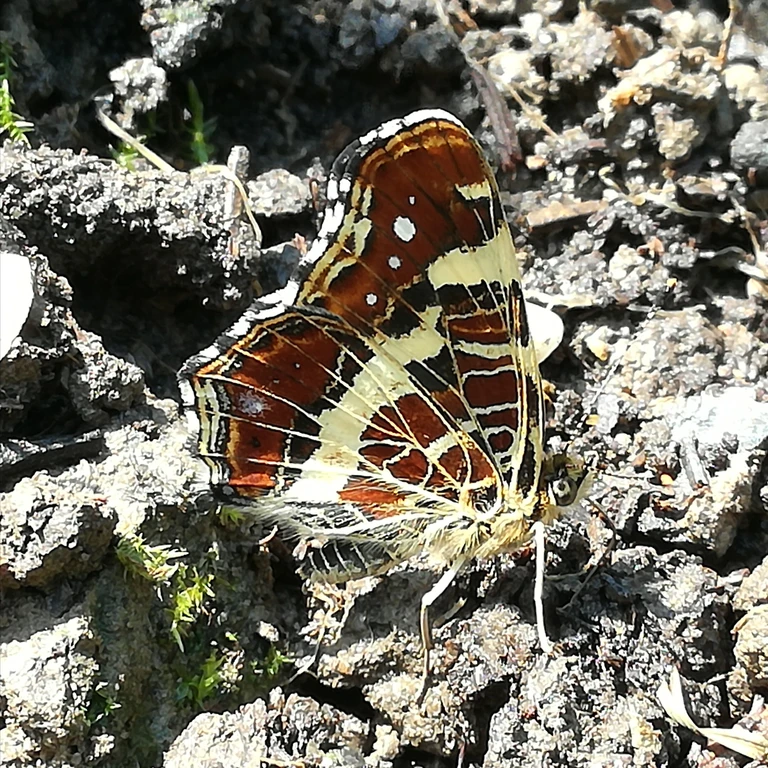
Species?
Araschnia levana
